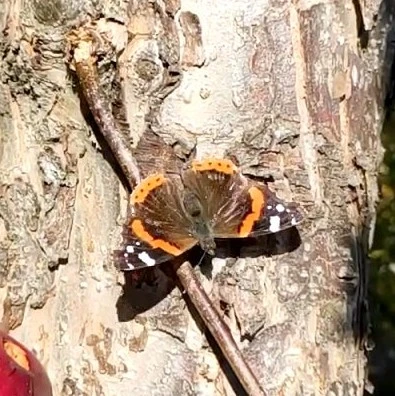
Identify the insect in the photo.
Vanessa atalanta
